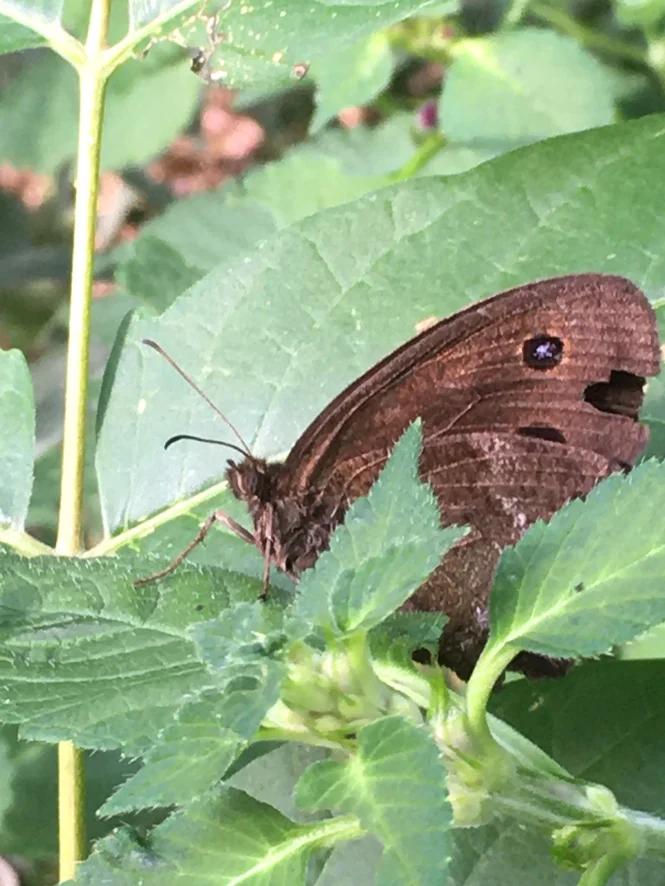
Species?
Minois dryas
